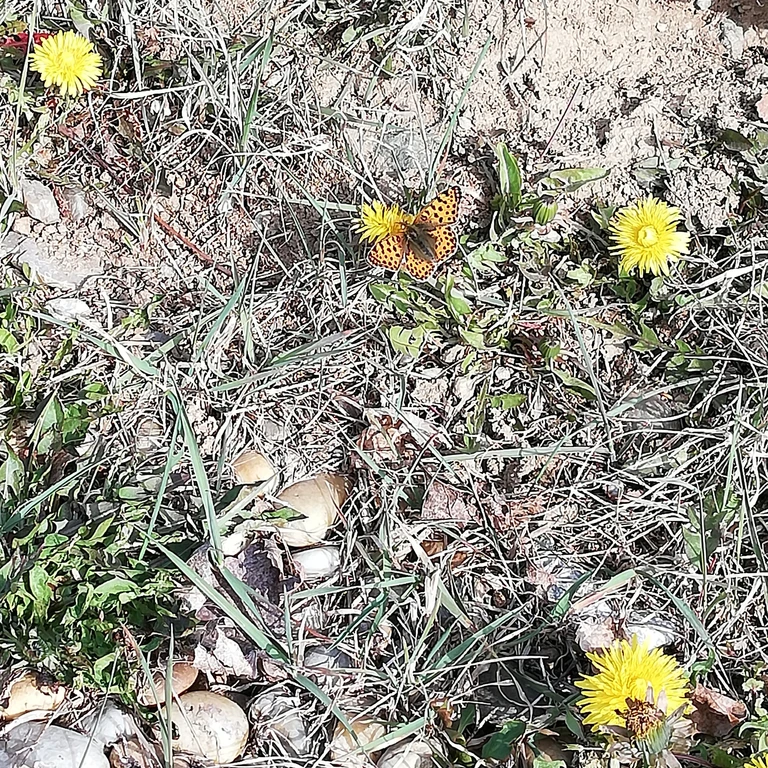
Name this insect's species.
Issoria lathonia
